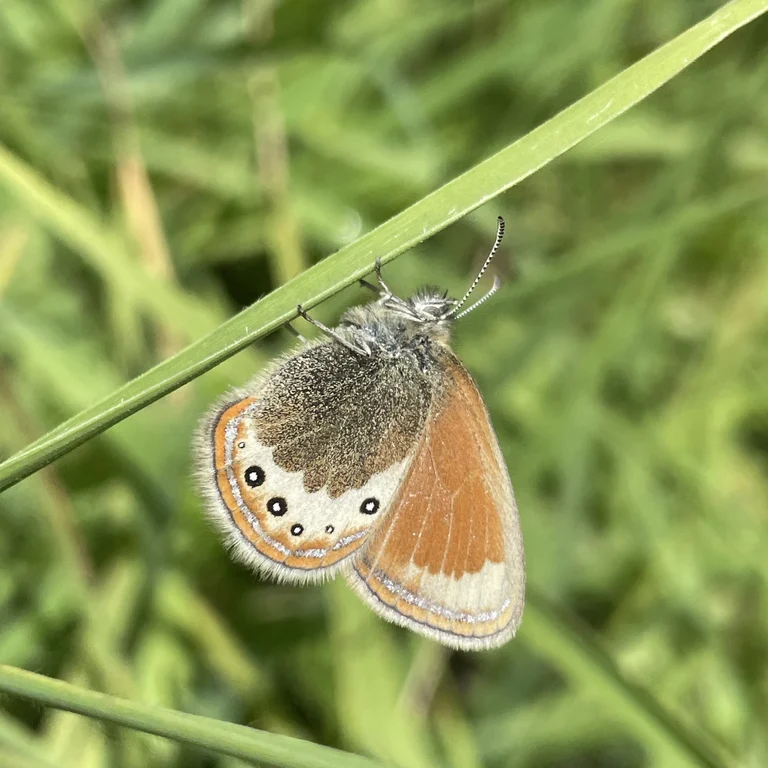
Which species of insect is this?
Coenonympha gardetta
